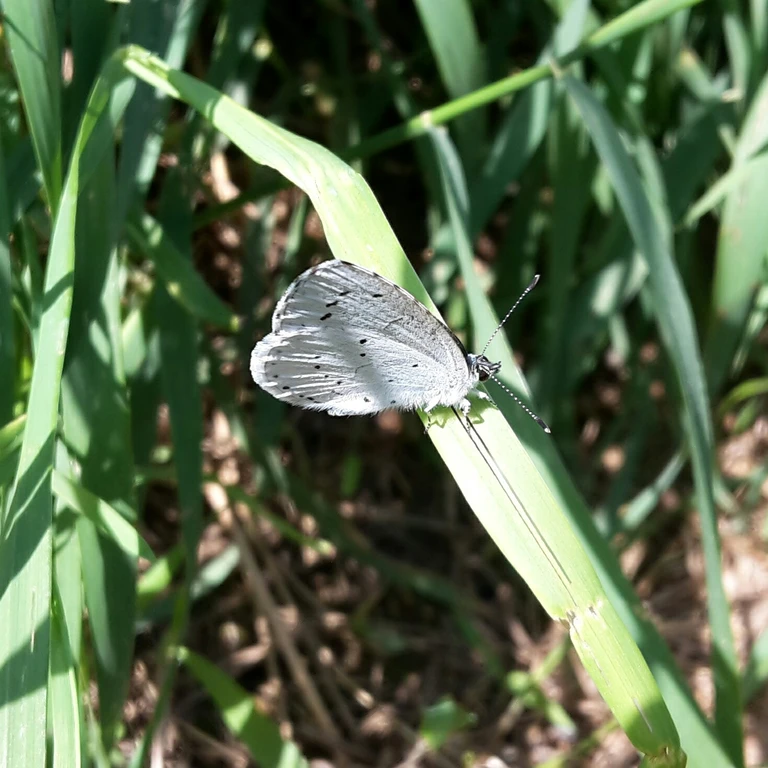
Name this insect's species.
Celastrina argiolus
